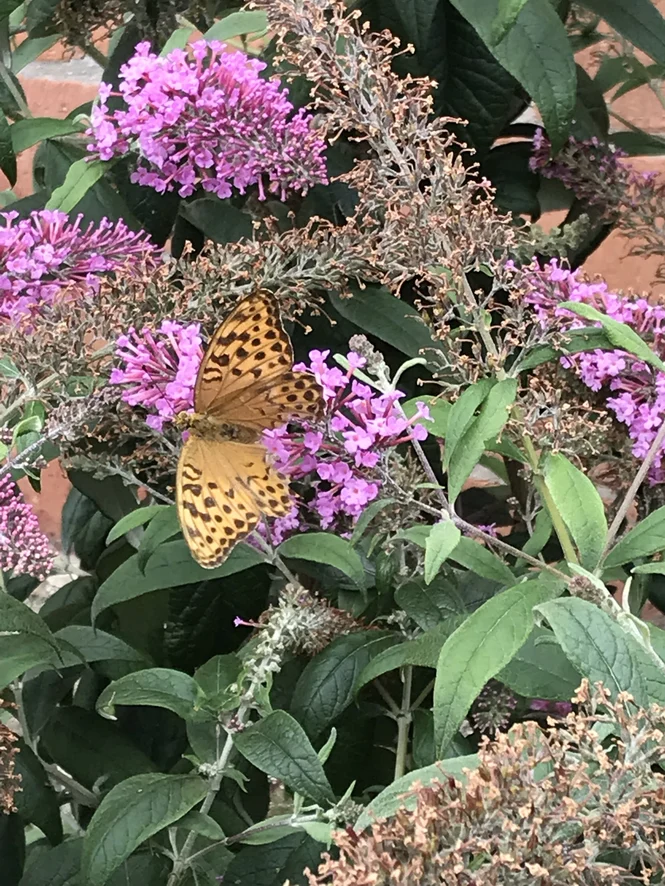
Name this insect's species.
Argynnis paphia
